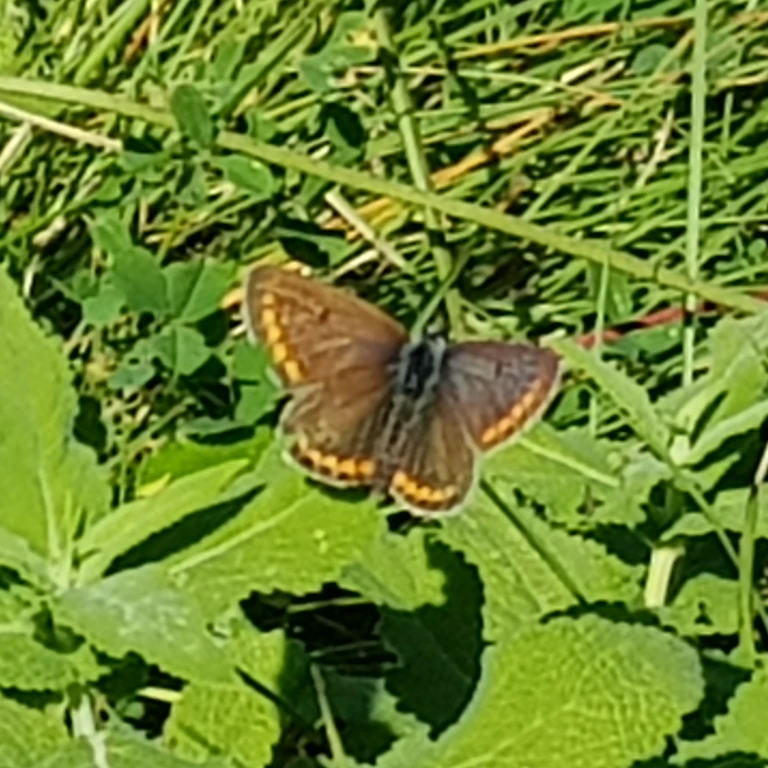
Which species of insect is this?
Aricia agestis/artaxerxes
